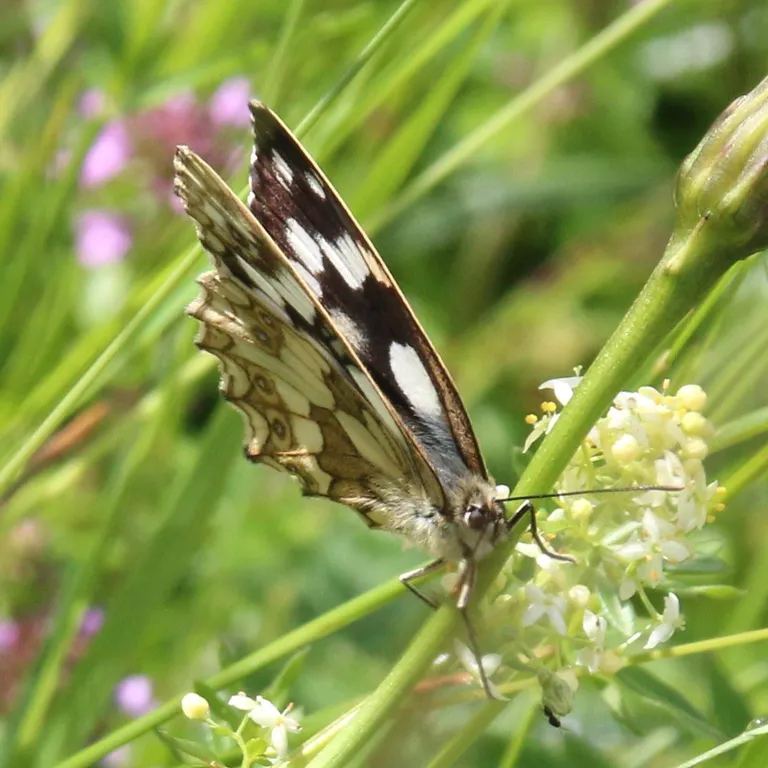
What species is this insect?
Melanargia galathea
